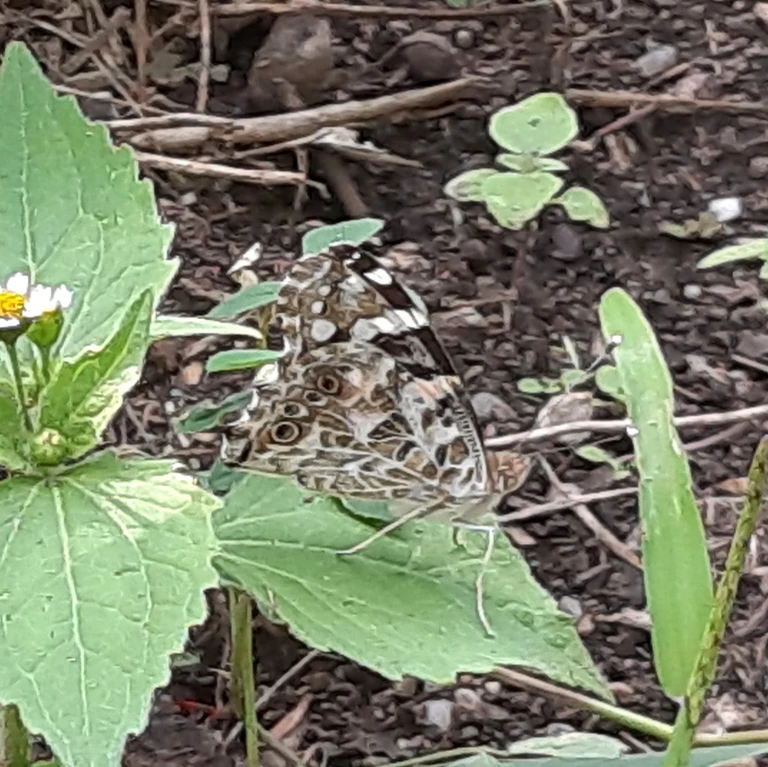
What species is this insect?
Vanessa cardui
